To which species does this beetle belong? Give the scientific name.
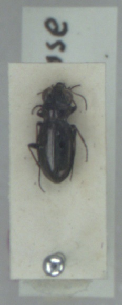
Notiophilus germinyi
